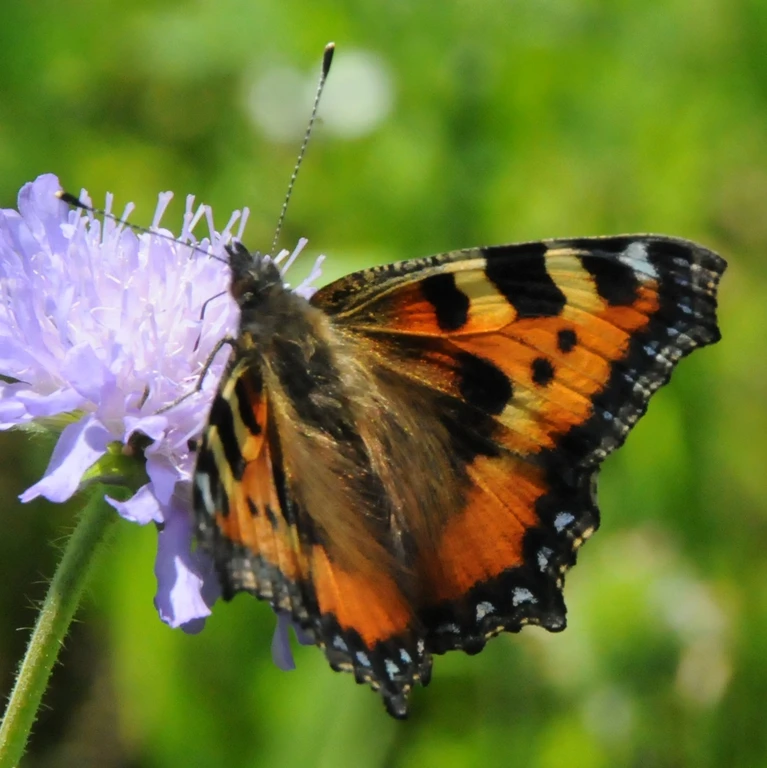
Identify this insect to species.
Aglais urticae
